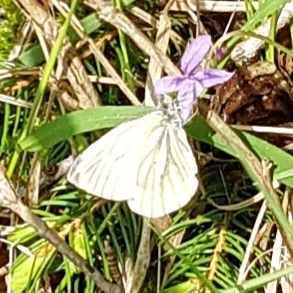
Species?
Pieris napi
